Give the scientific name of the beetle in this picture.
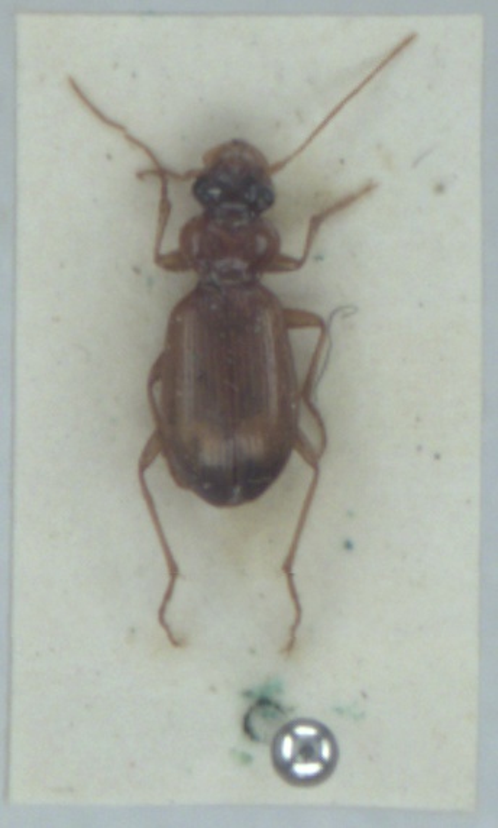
Leistus terminatus
